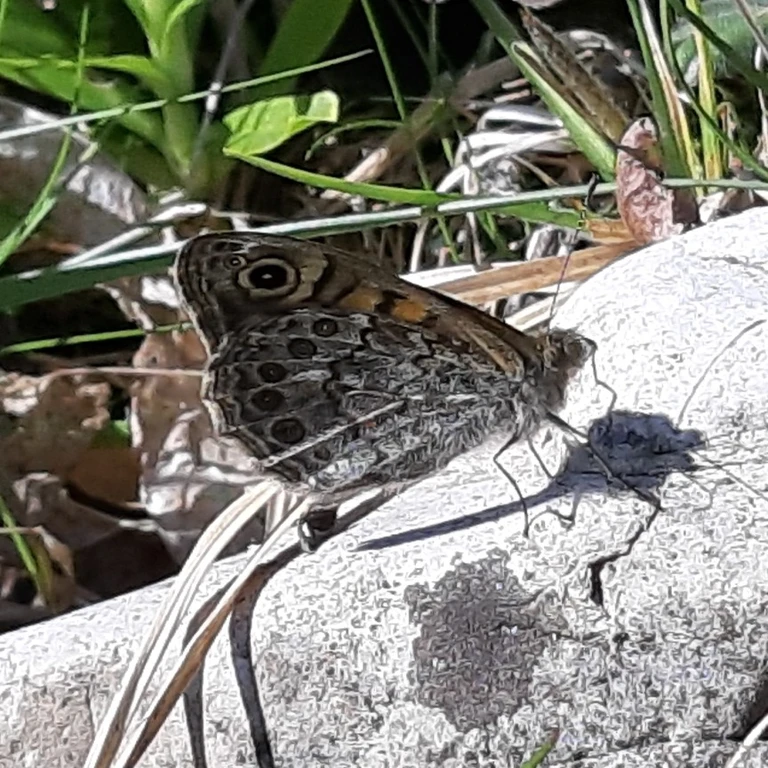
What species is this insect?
Lasiommata megera (also Pararge megera)
